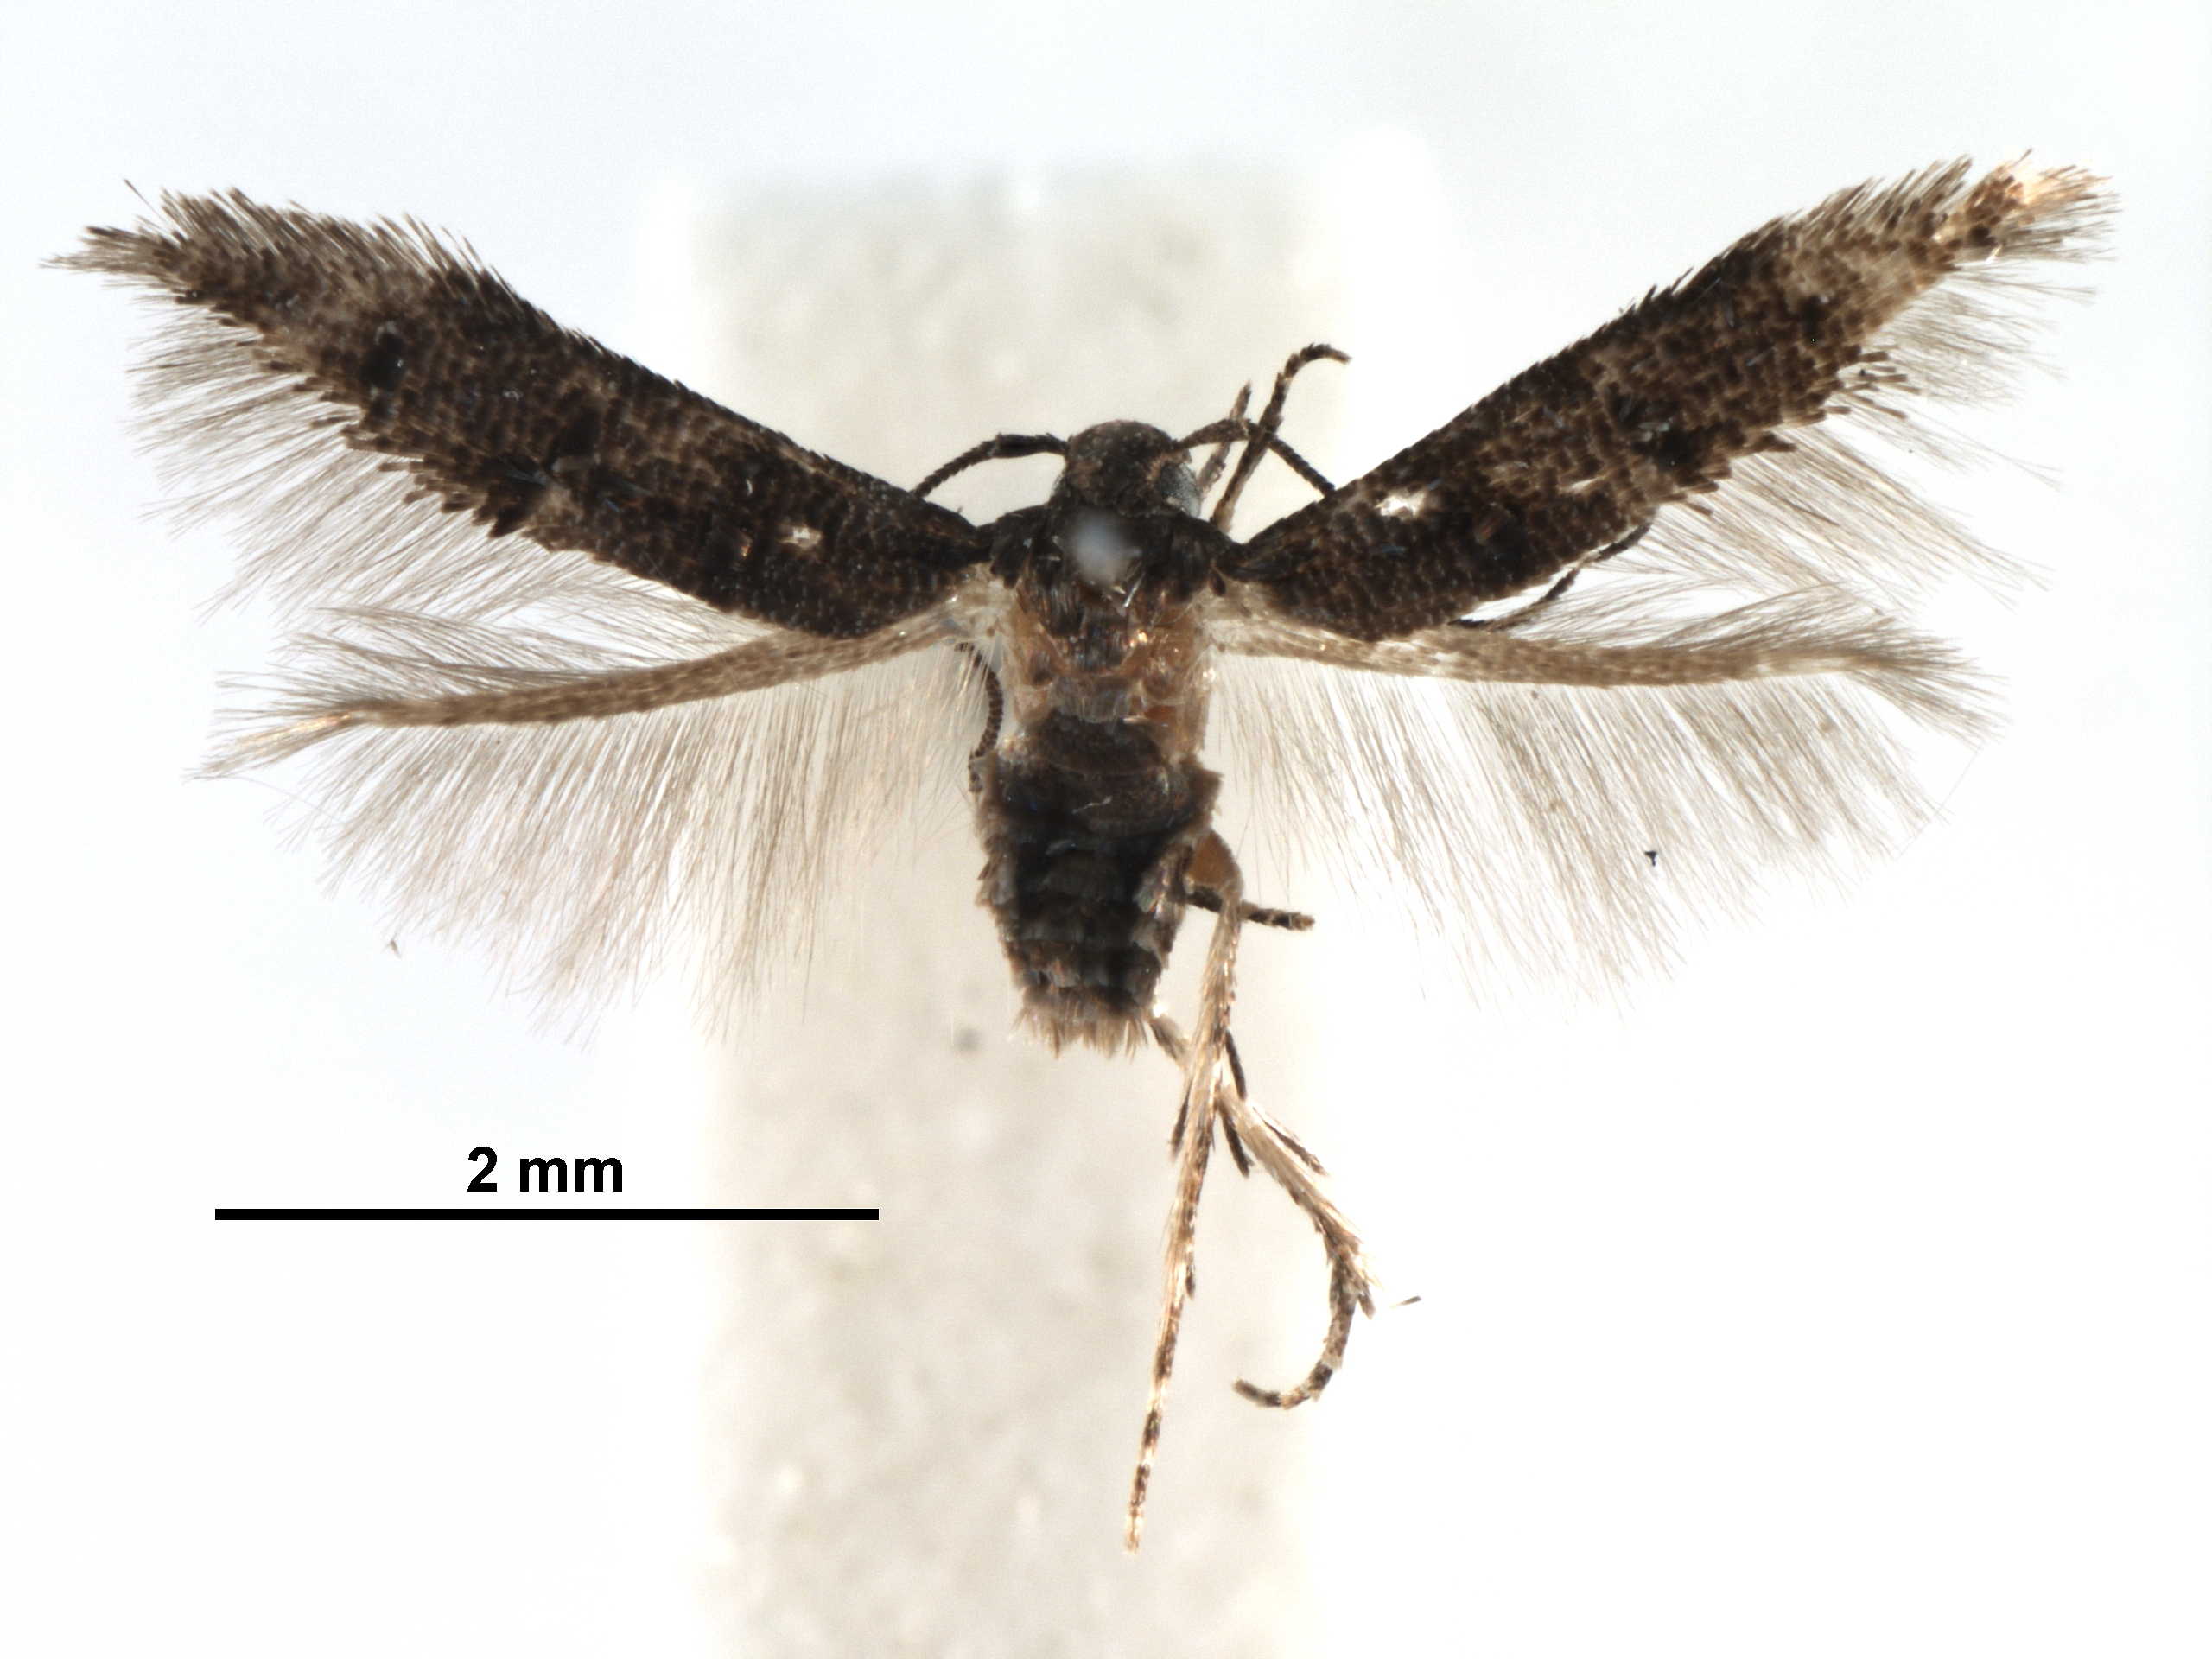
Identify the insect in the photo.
Stilbosis quadricustatella
